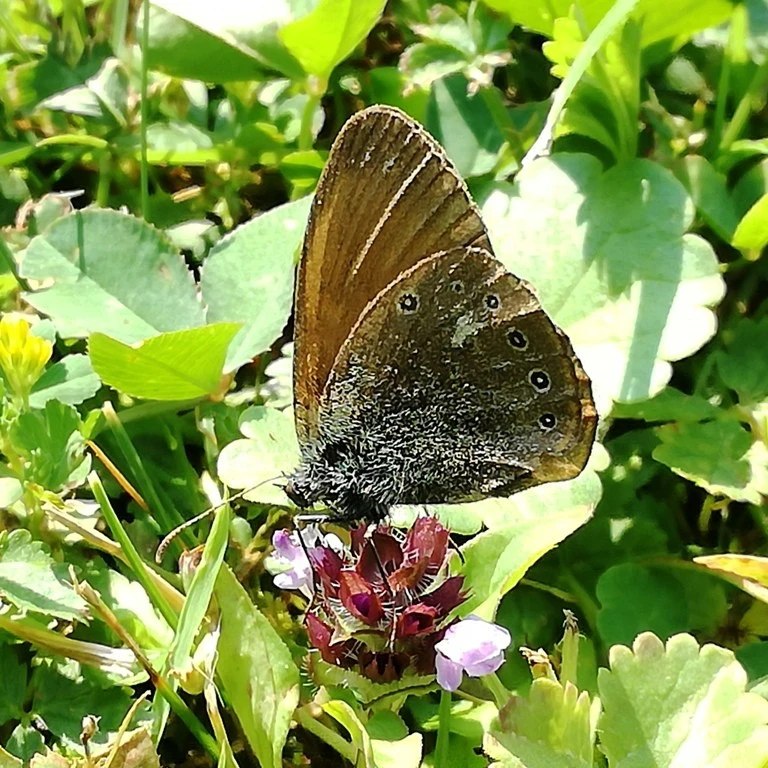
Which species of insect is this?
Coenonympha glycerion (also Coenonympha iphis)
